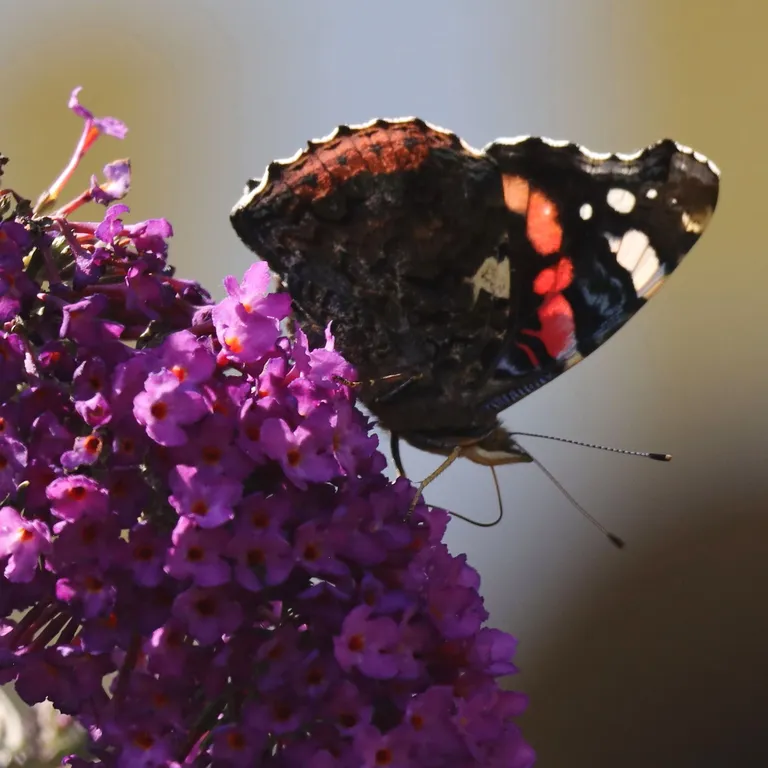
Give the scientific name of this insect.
Vanessa atalanta
